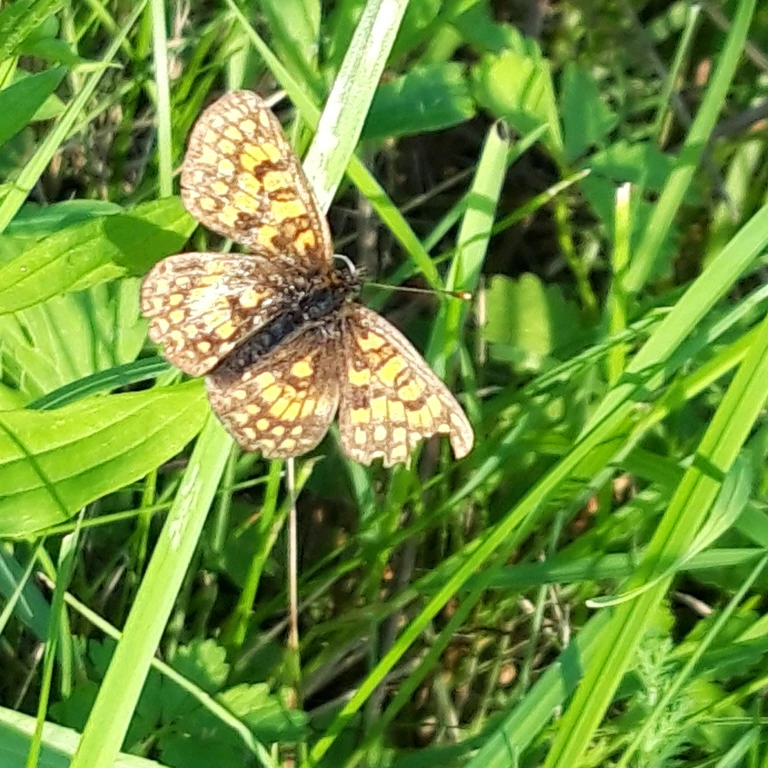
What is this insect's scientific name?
Melitaea phoebe
